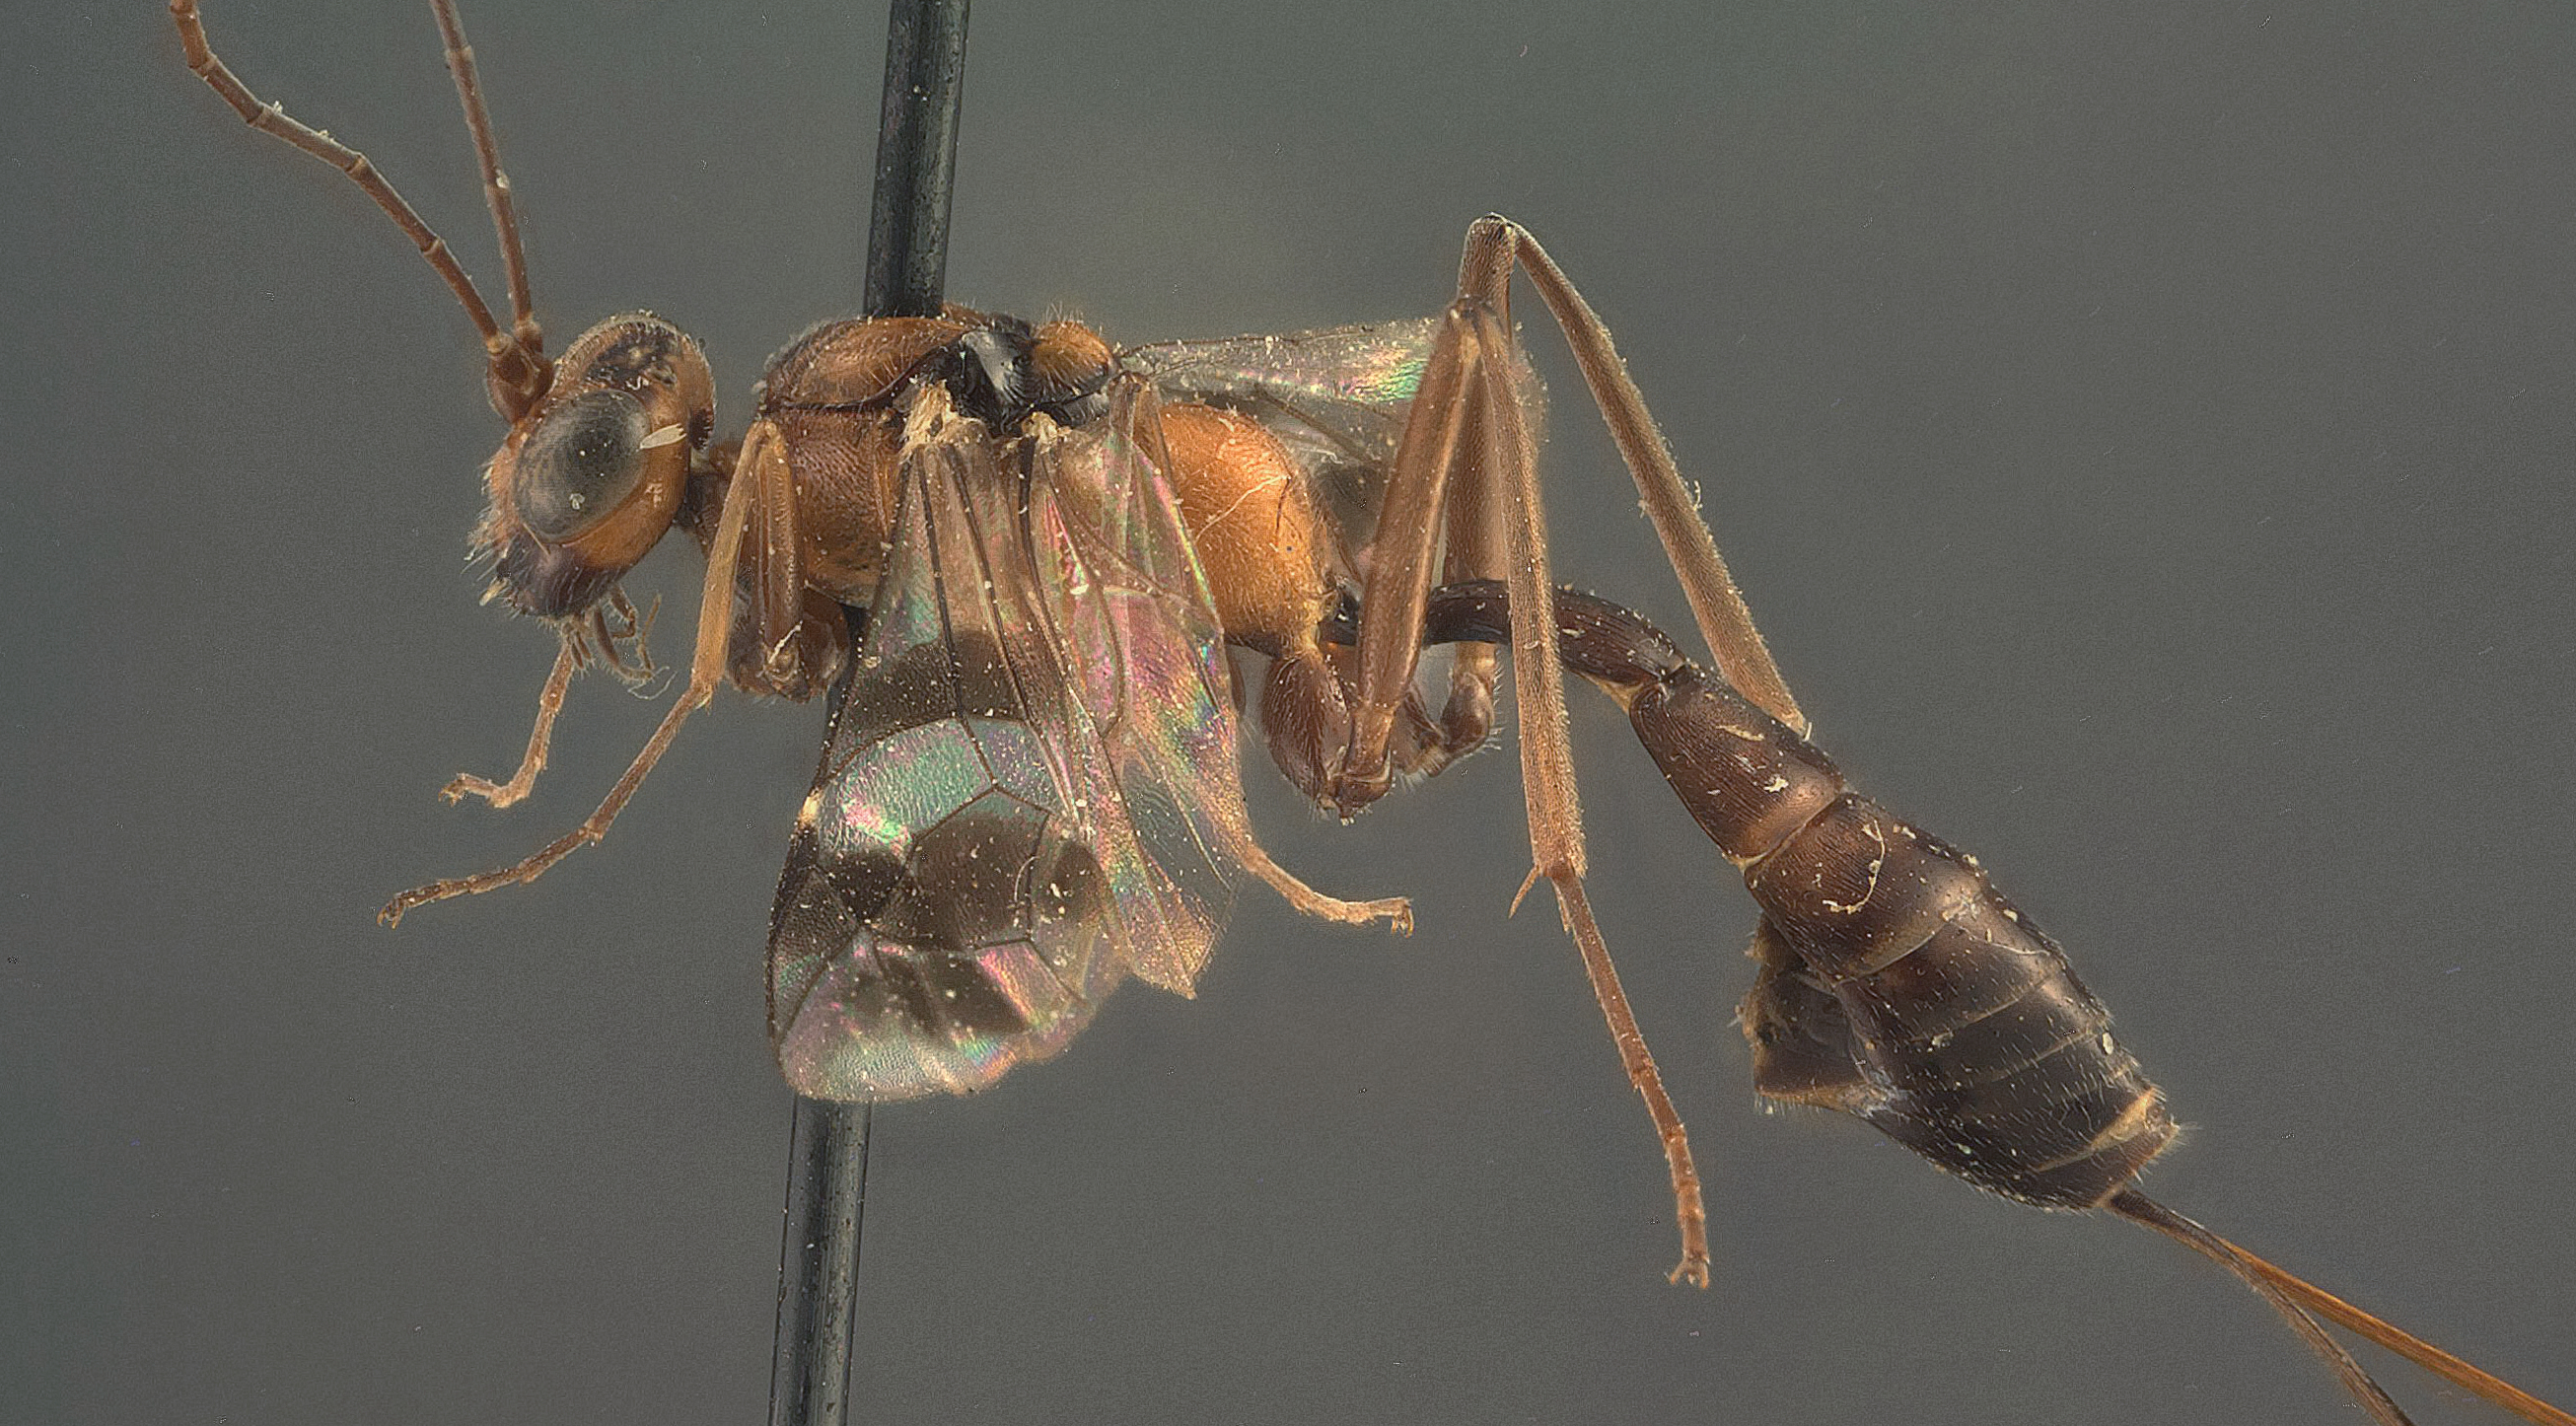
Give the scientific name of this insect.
Chirotica longicauda
